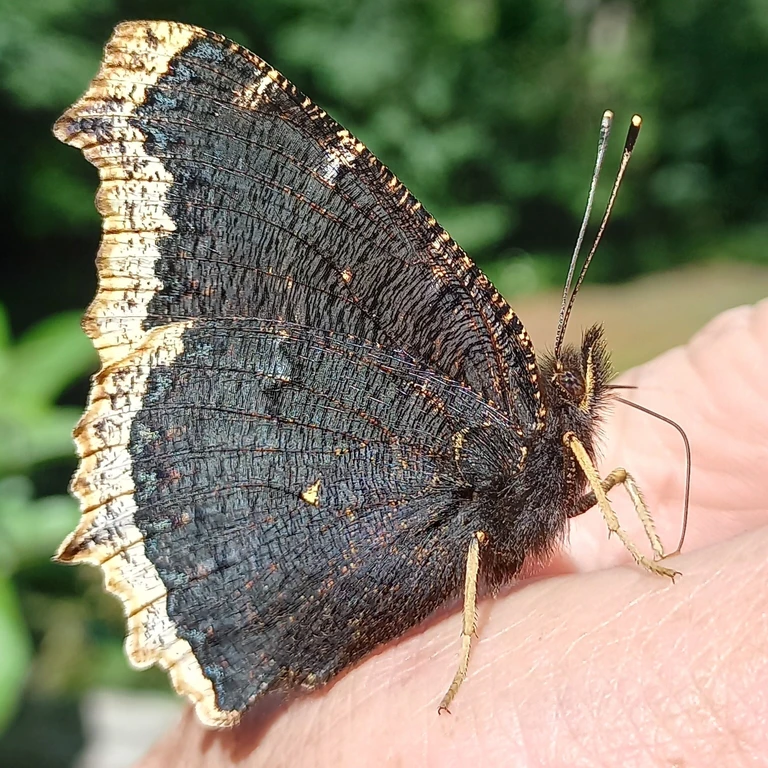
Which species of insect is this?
Nymphalis antiopa
